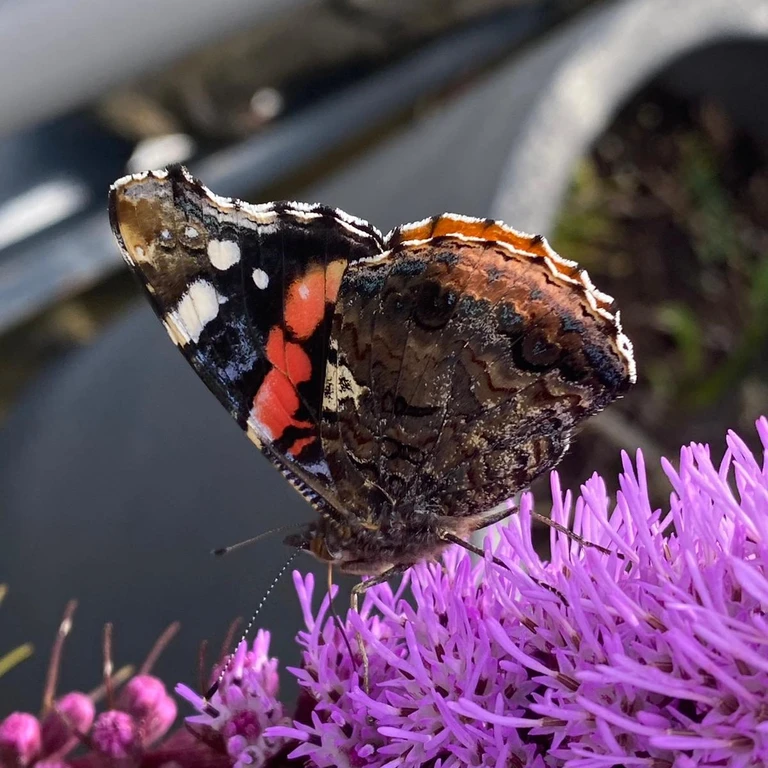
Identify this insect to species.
Vanessa atalanta
